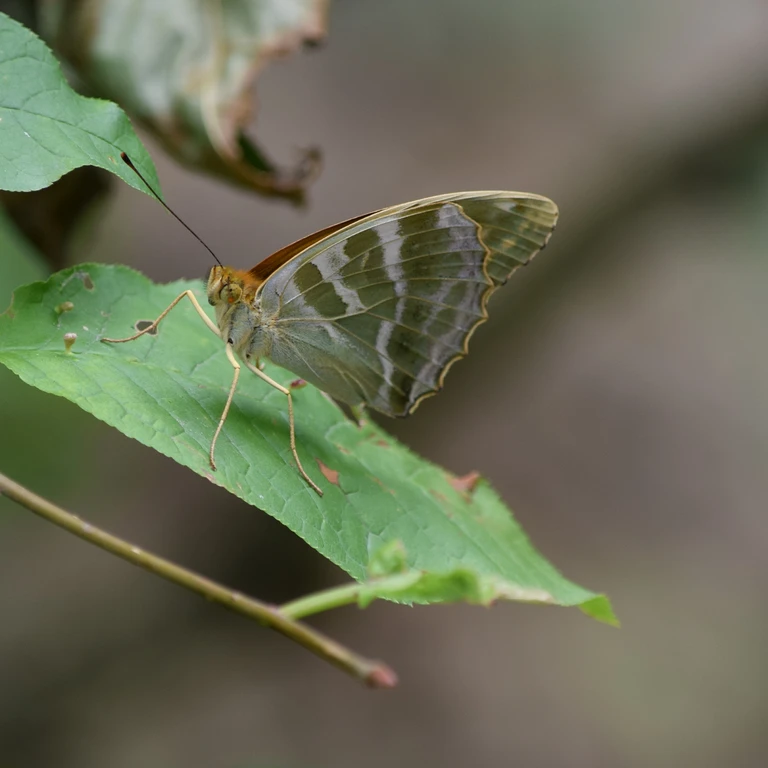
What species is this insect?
Argynnis paphia
